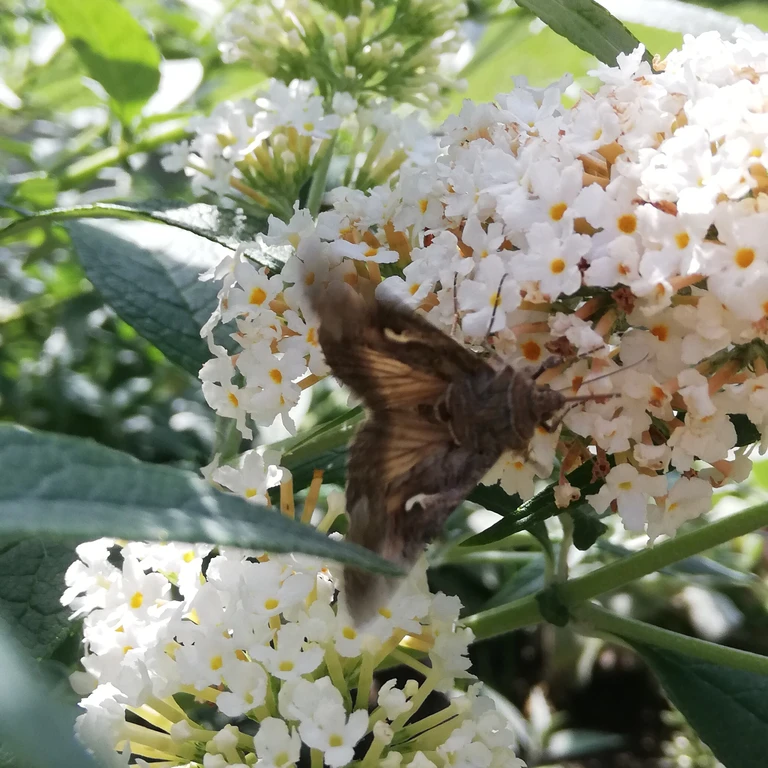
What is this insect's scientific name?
Autographa gamma
